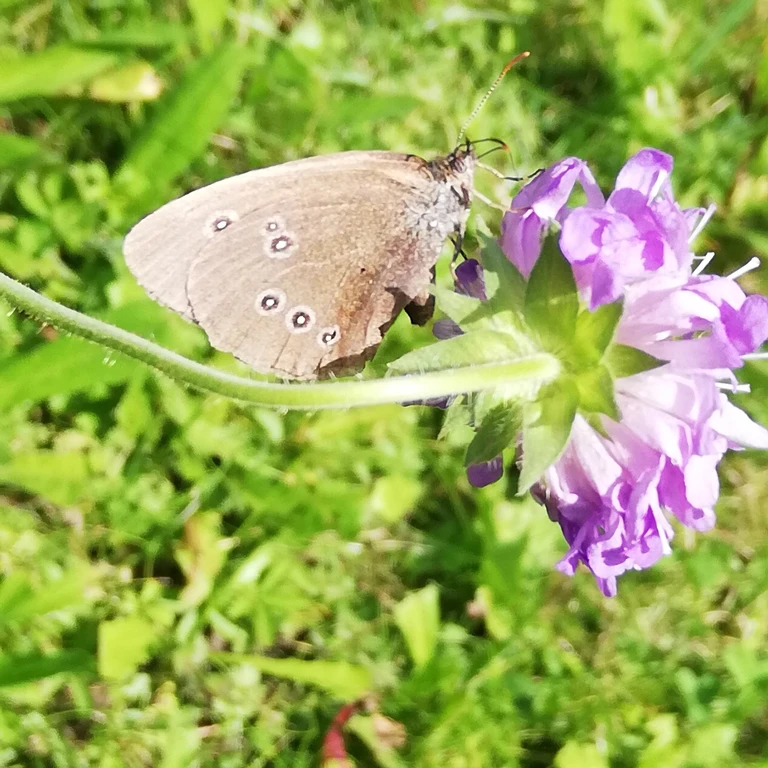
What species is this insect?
Aphantopus hyperantus
